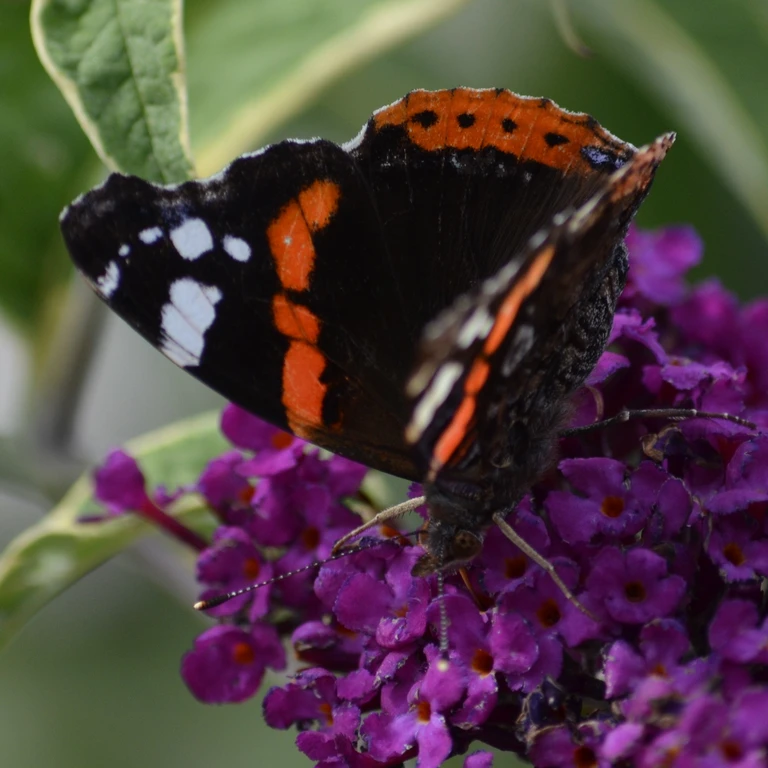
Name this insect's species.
Vanessa atalanta
